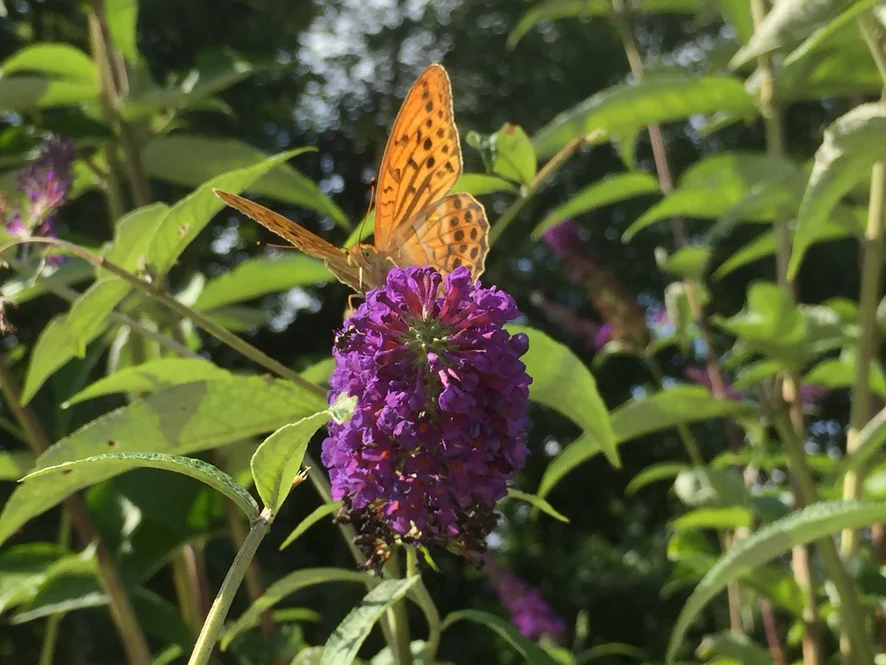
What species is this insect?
Argynnis paphia
